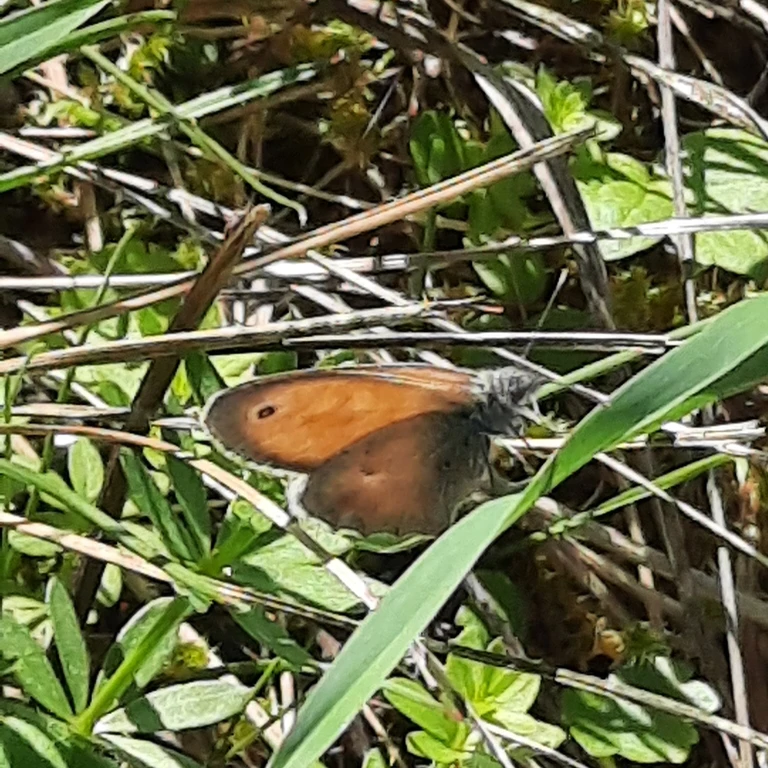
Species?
Coenonympha pamphilus
